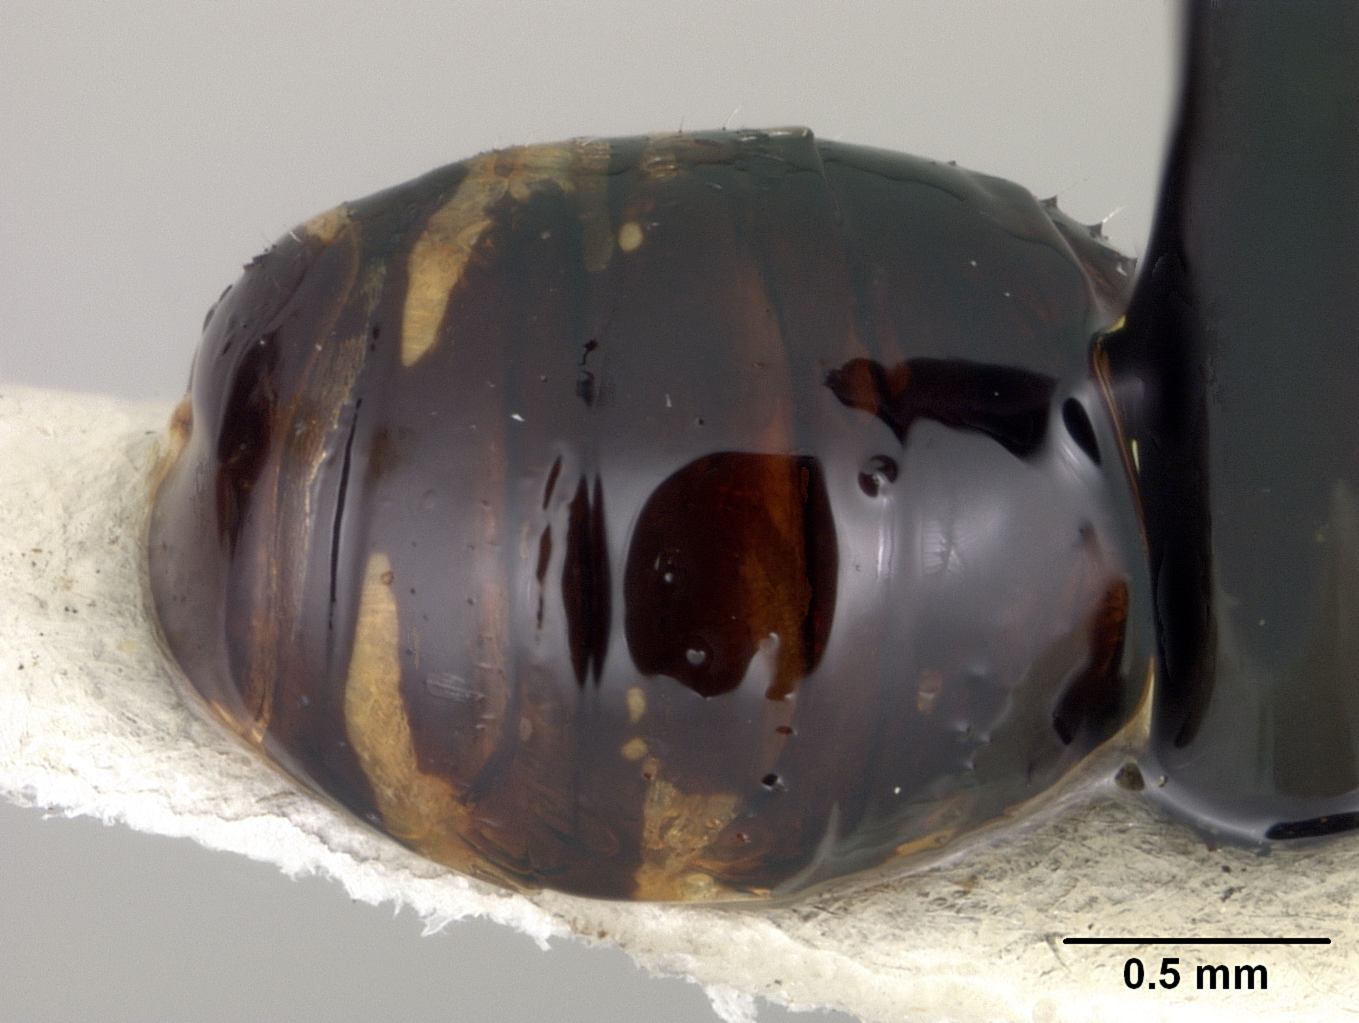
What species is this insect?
Perdita nevadensis
